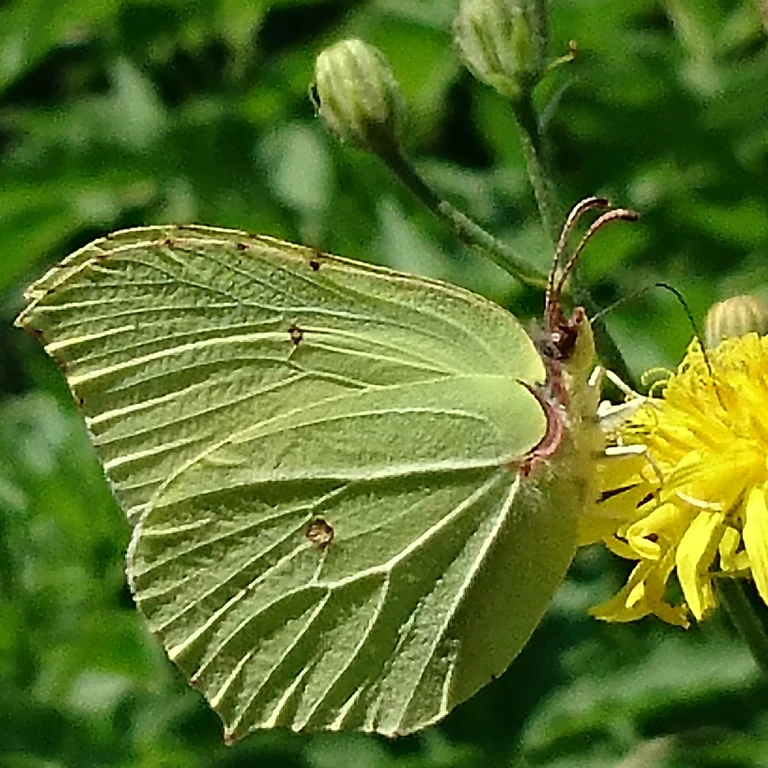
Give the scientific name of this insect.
Gonepteryx rhamni
